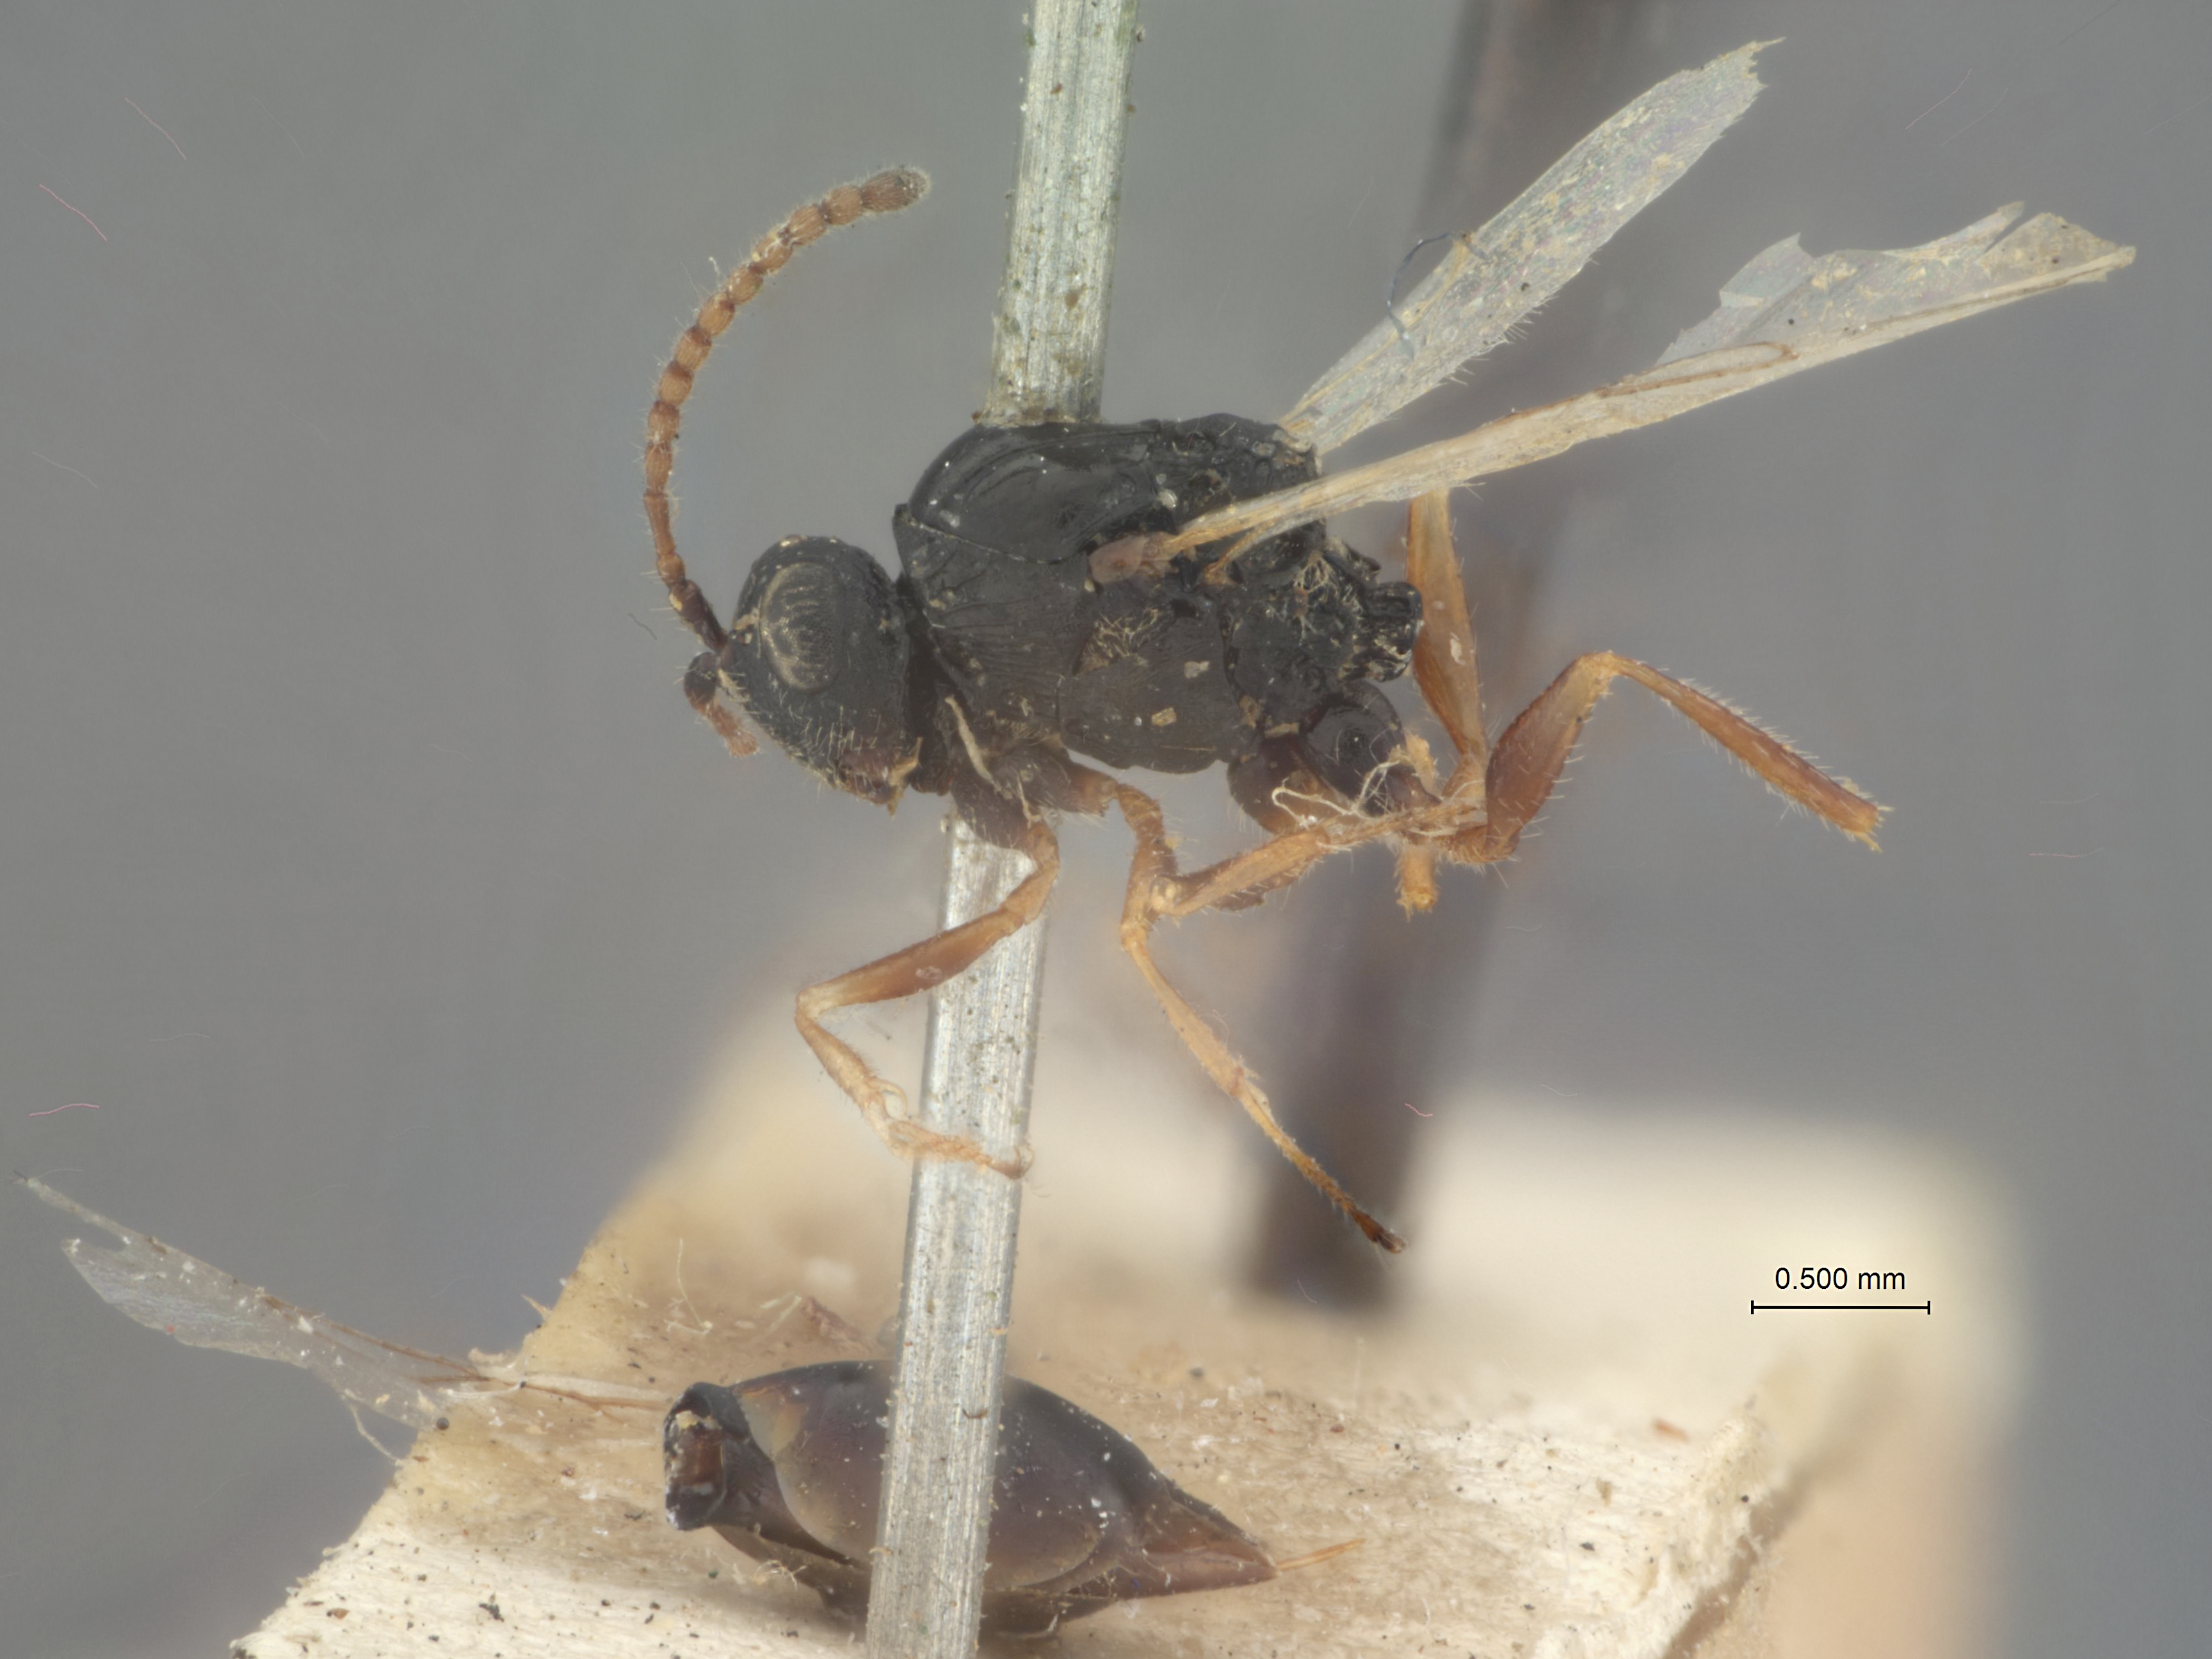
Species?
Figites floridanus
